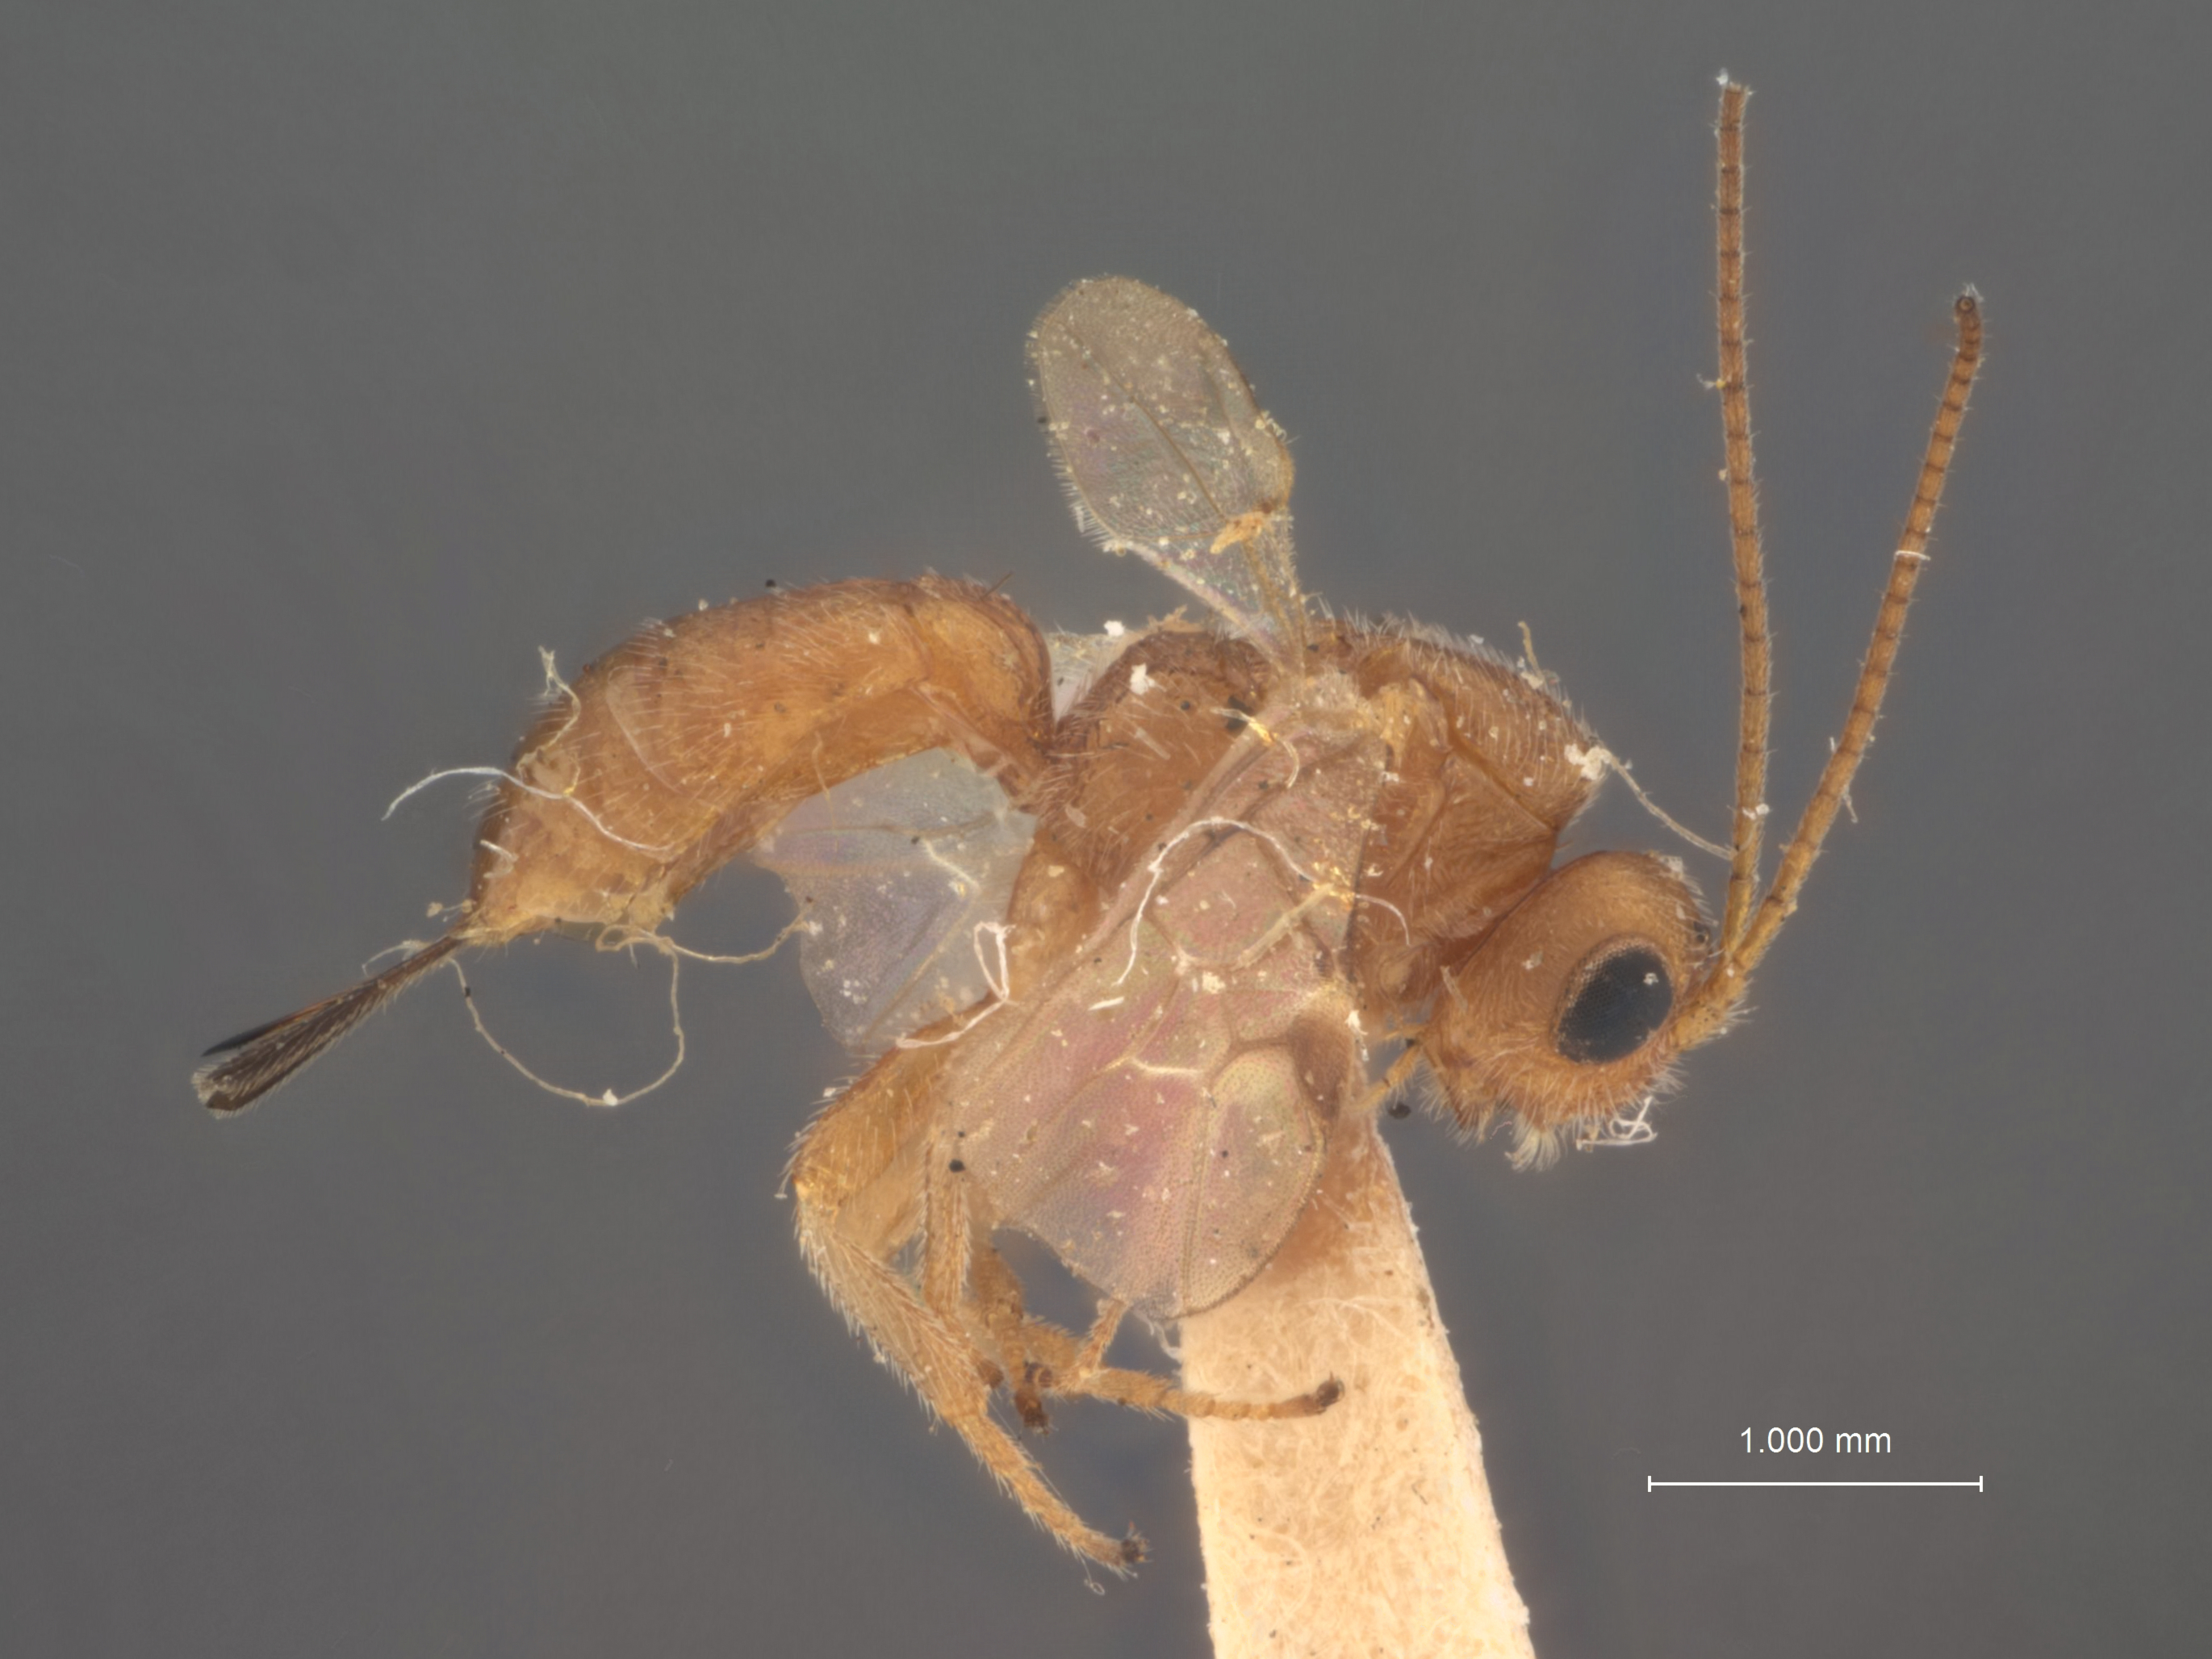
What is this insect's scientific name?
Heterospilus prosopidis
